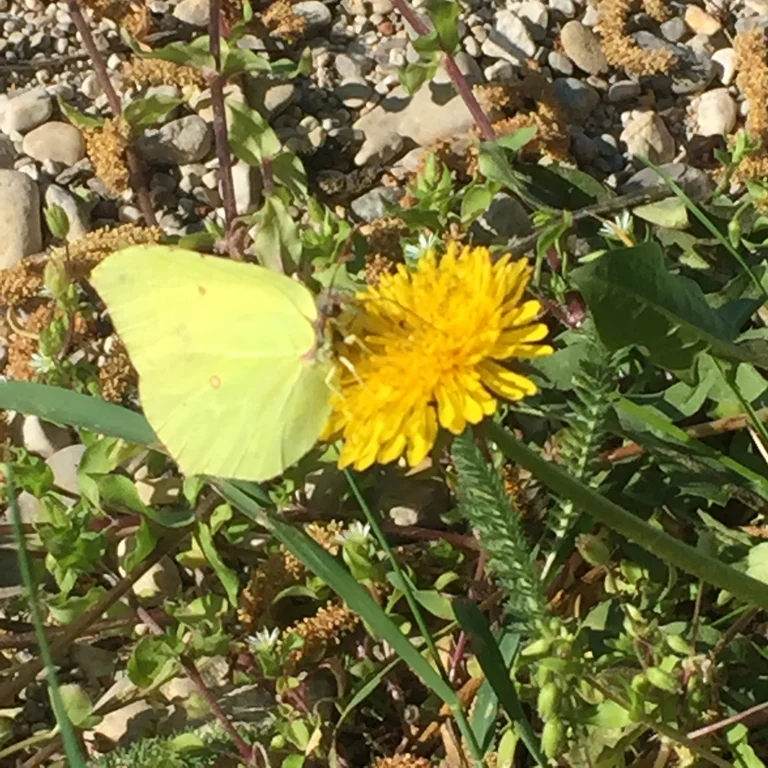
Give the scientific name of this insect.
Gonepteryx rhamni
